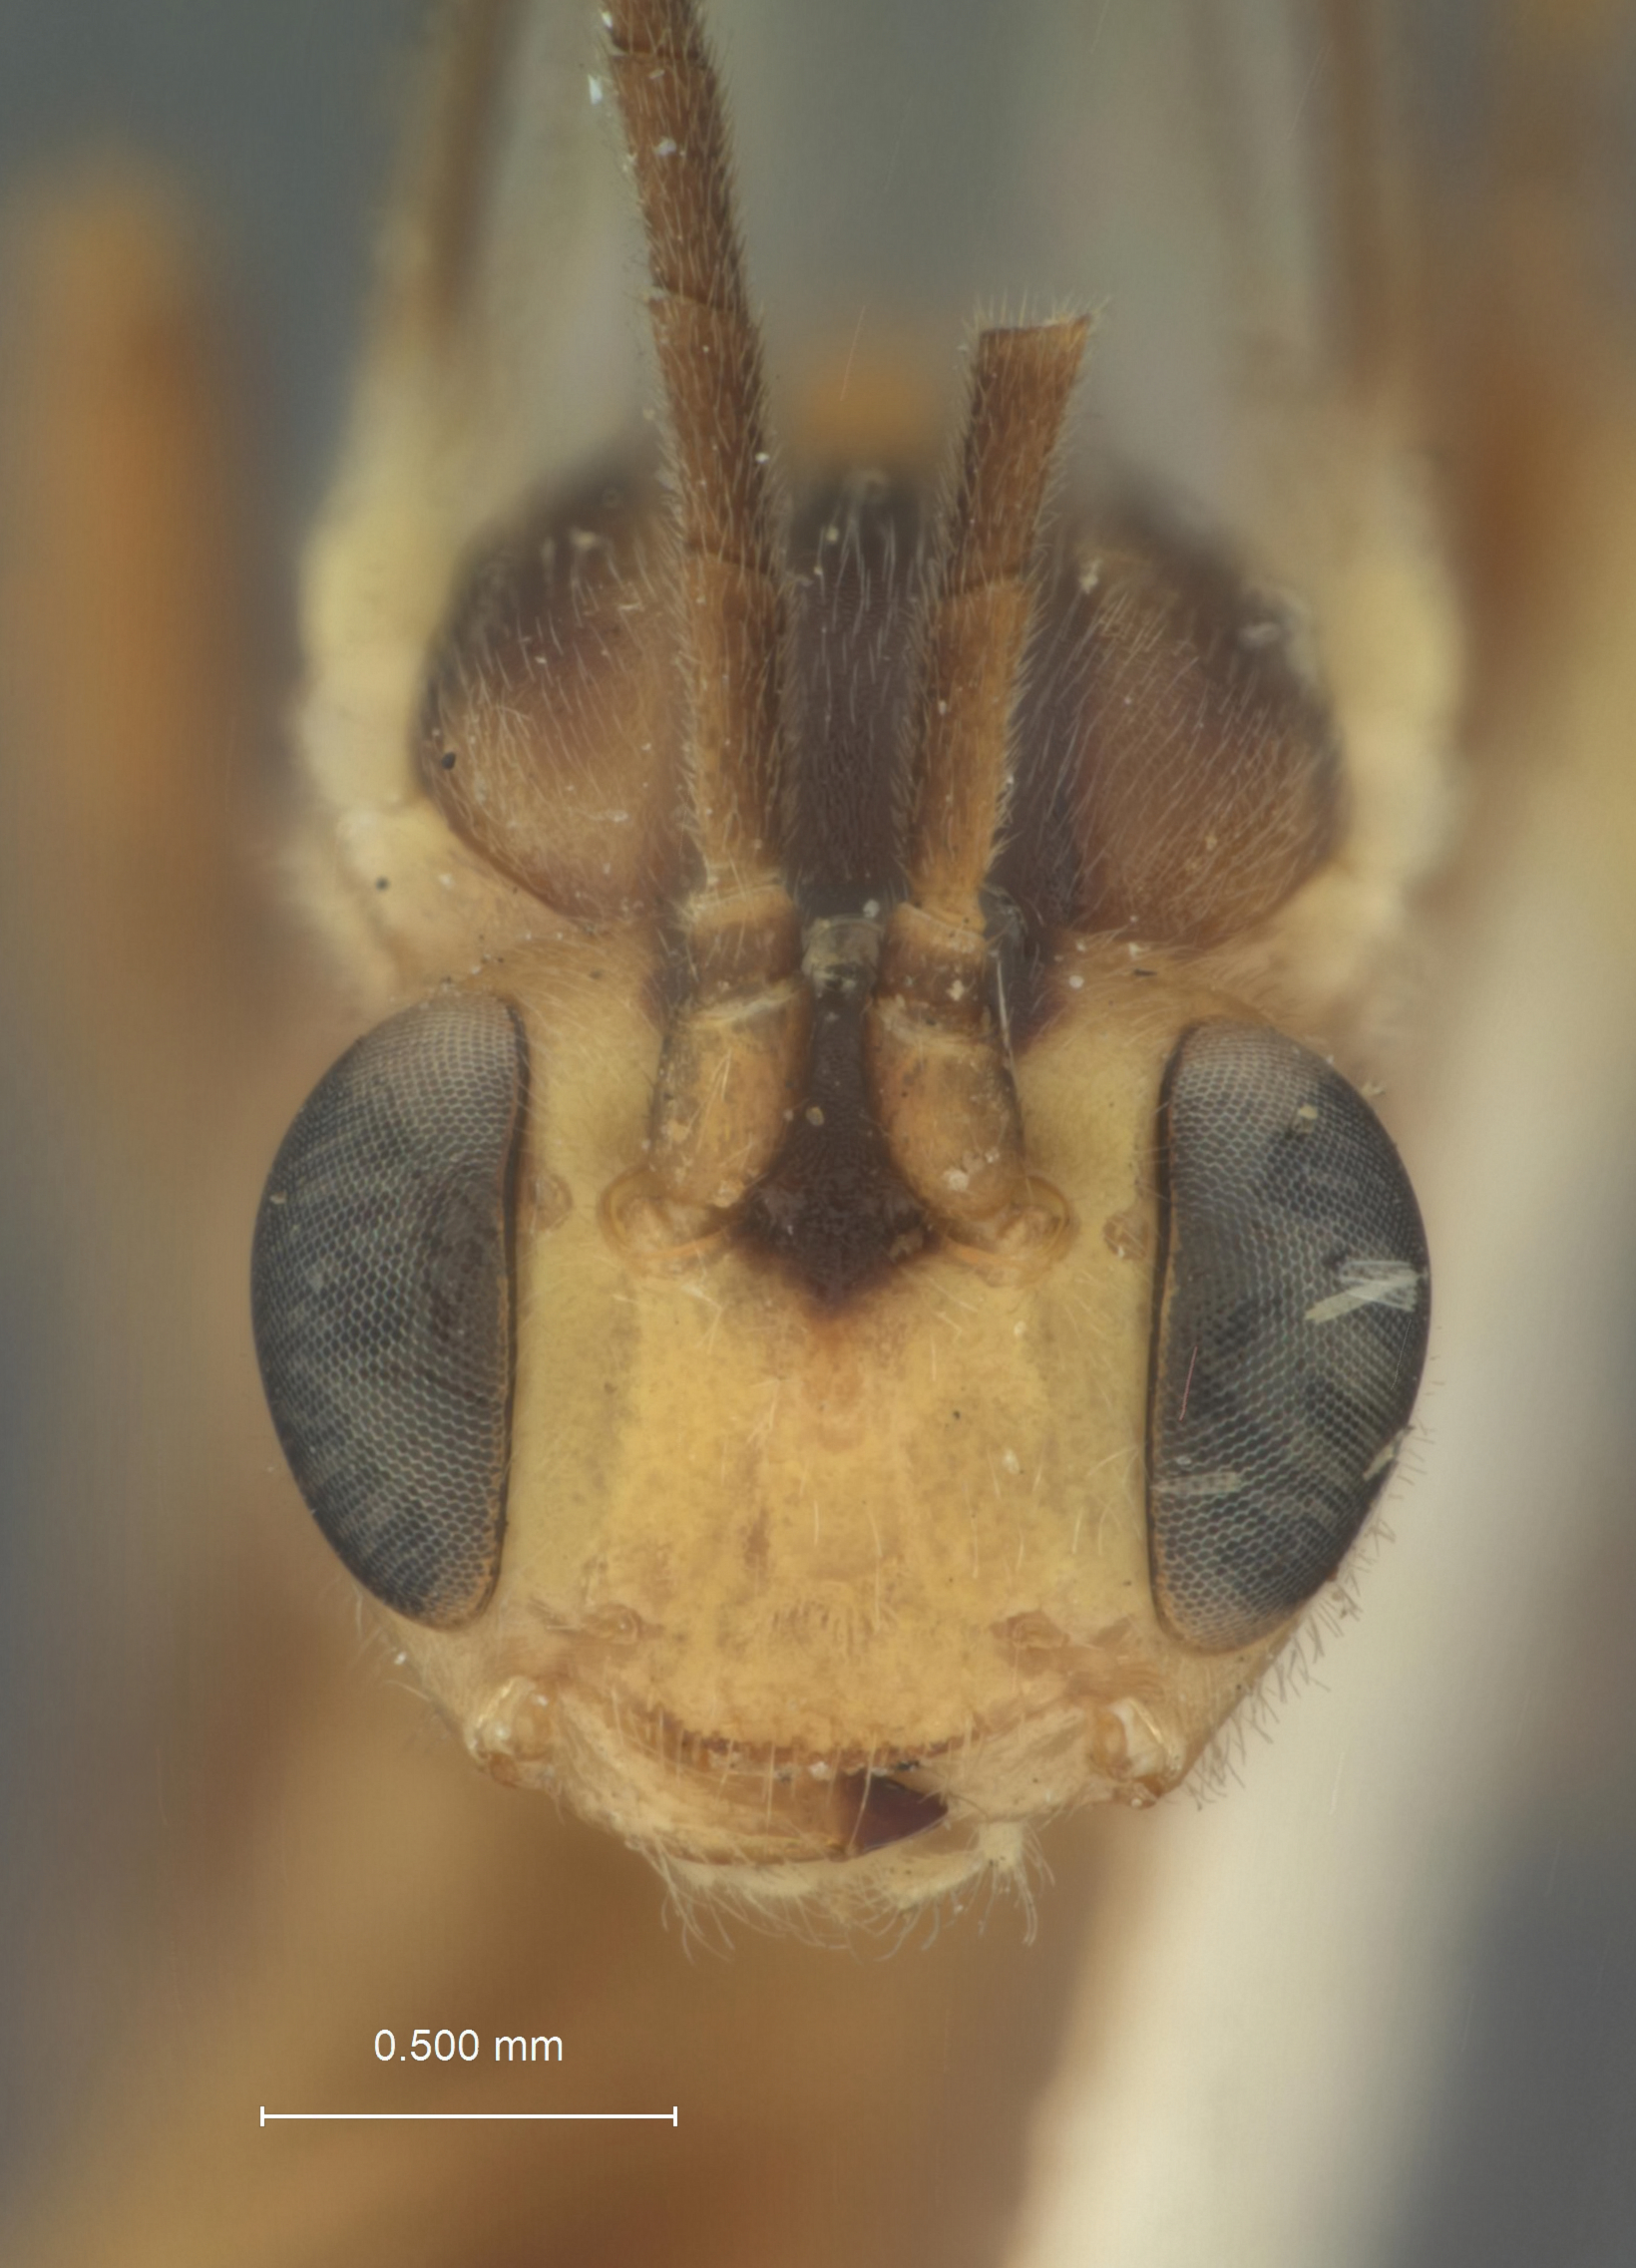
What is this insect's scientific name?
Pironopoda scutellatus
